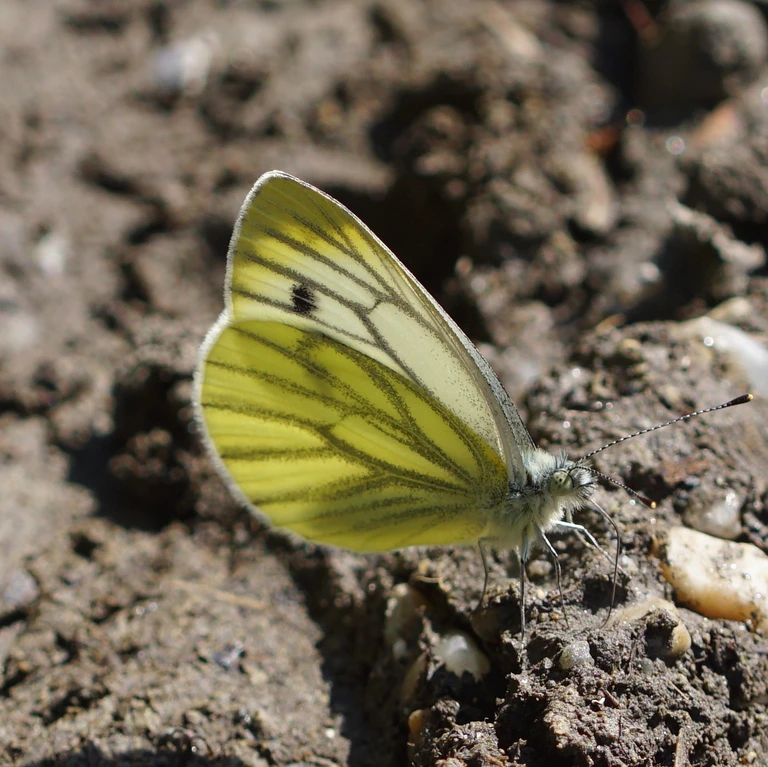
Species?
Pieris napi
